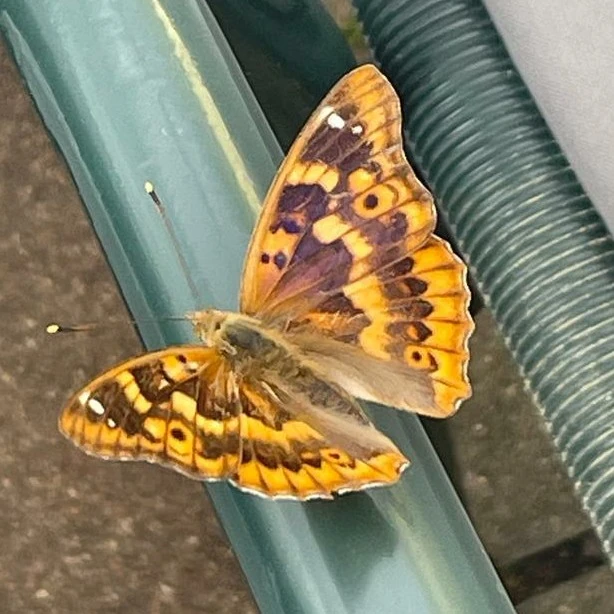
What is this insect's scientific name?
Apatura ilia
